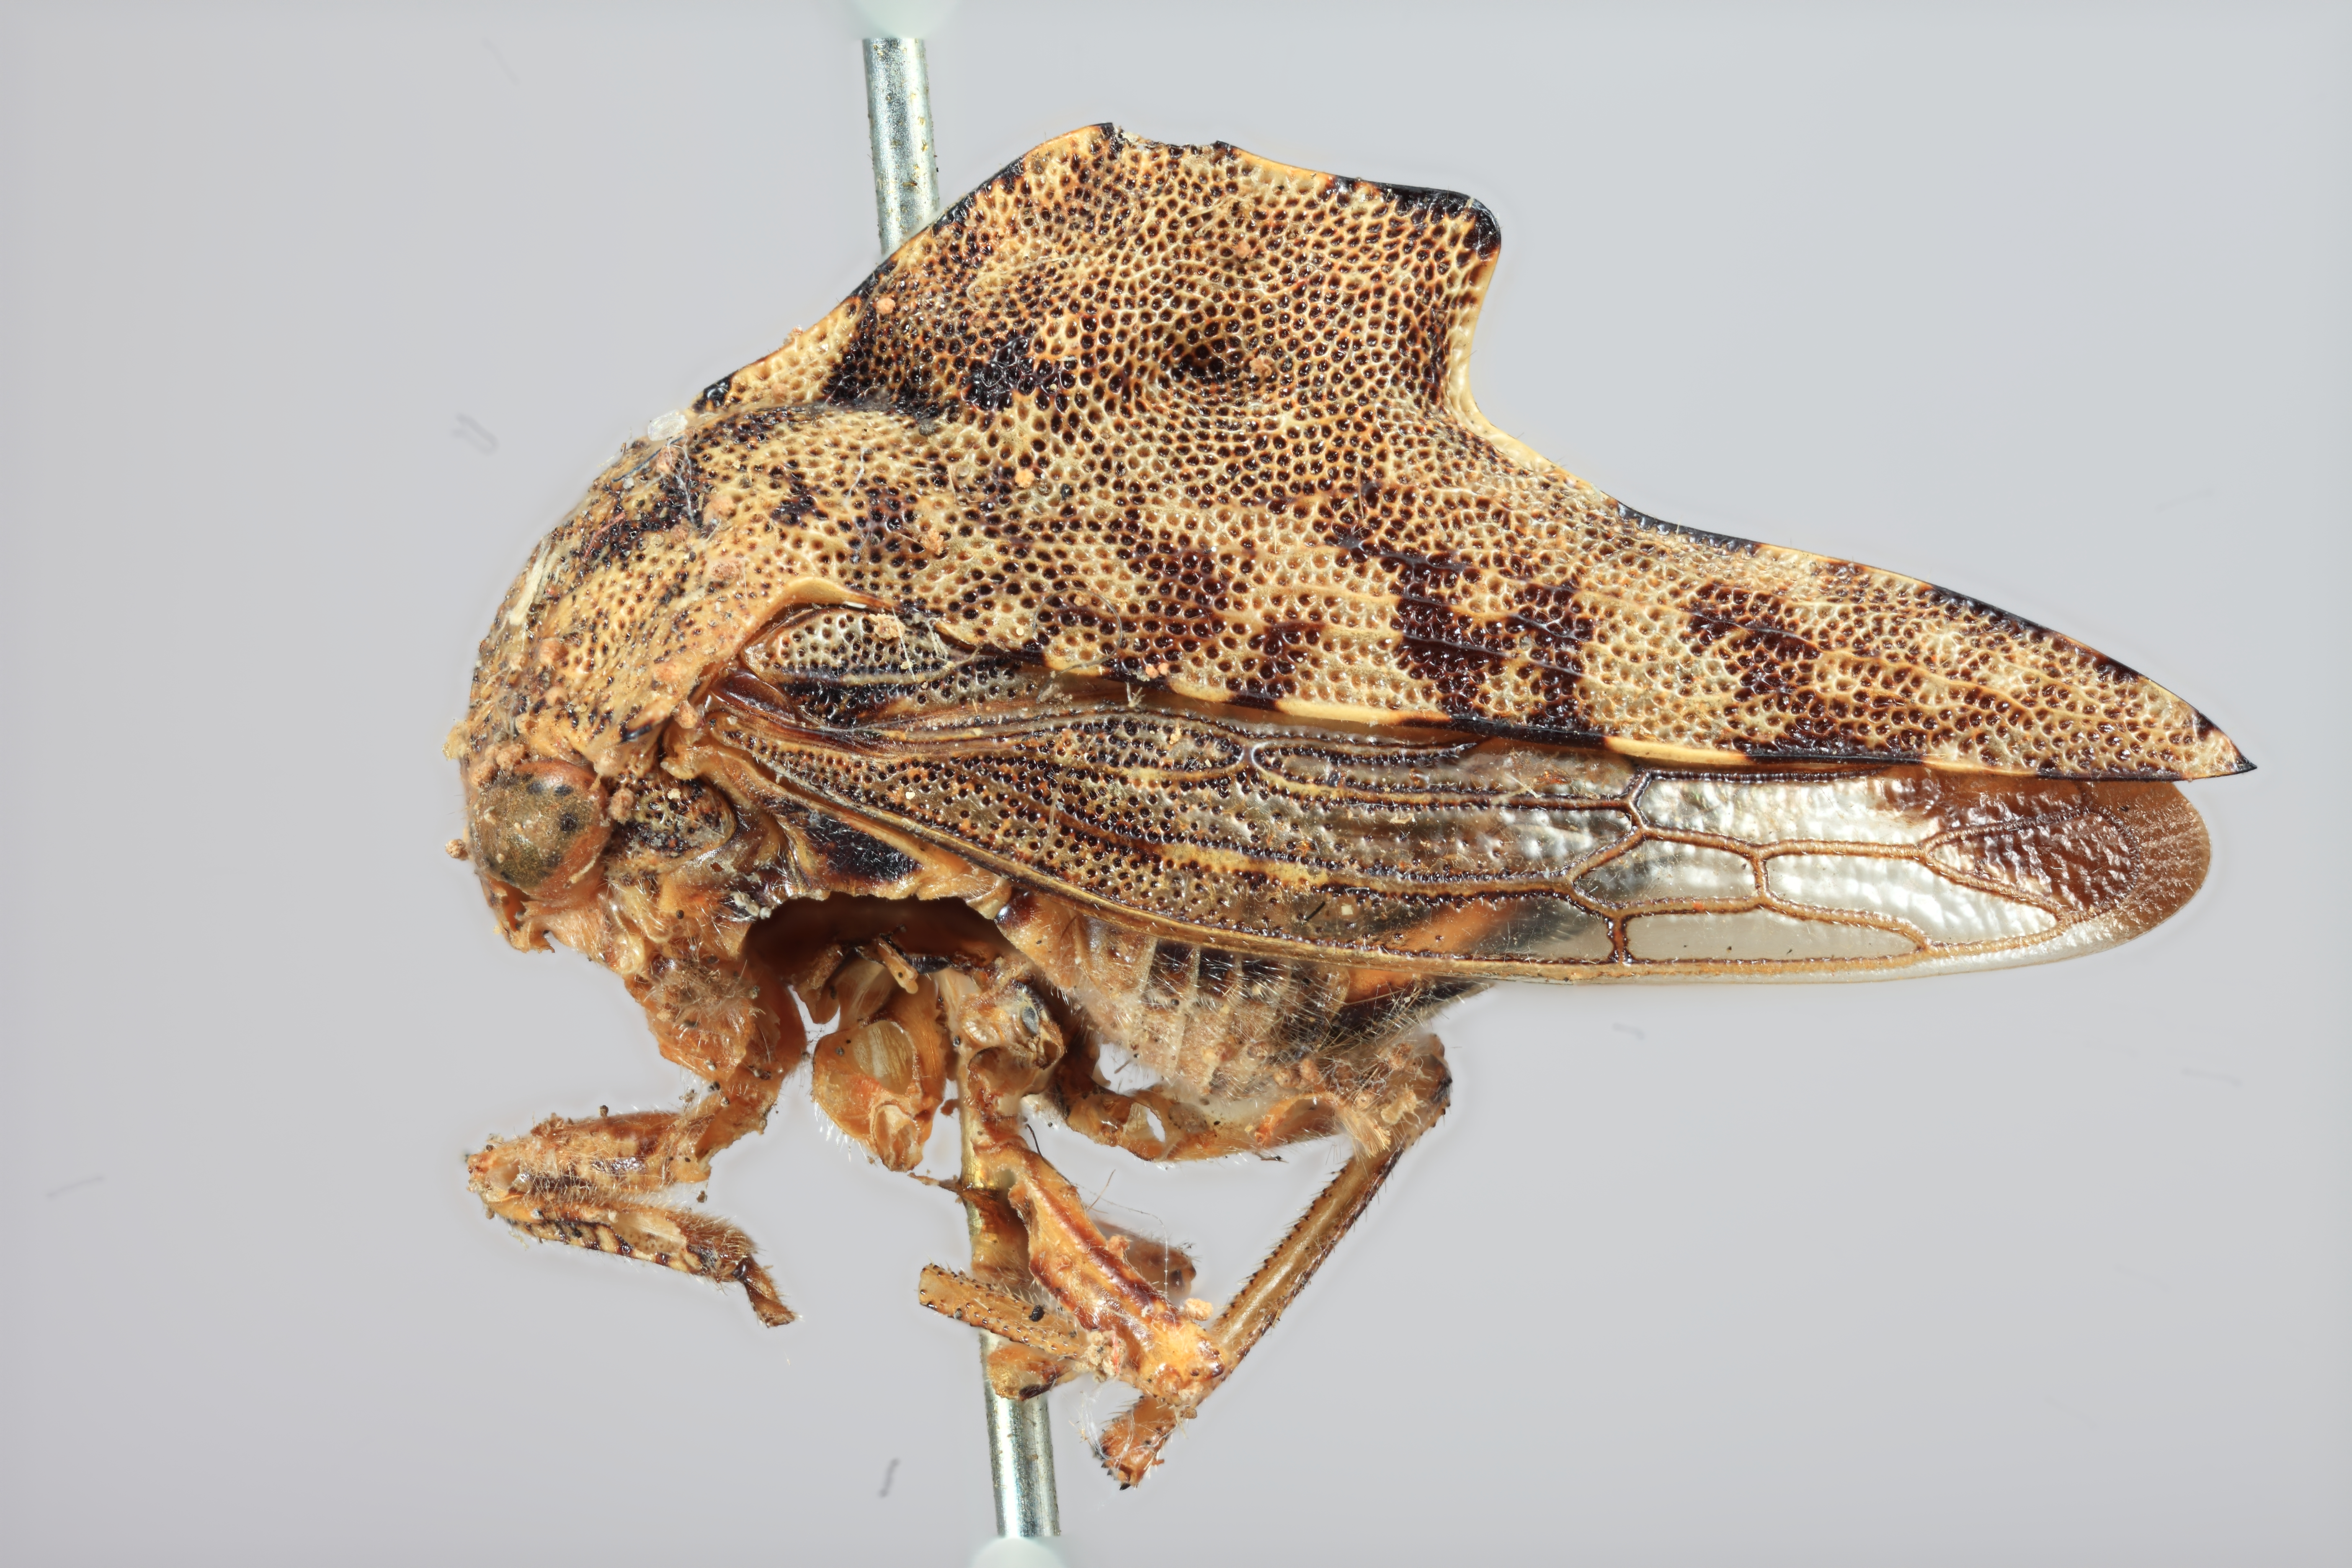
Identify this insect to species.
Telamona irrorata
